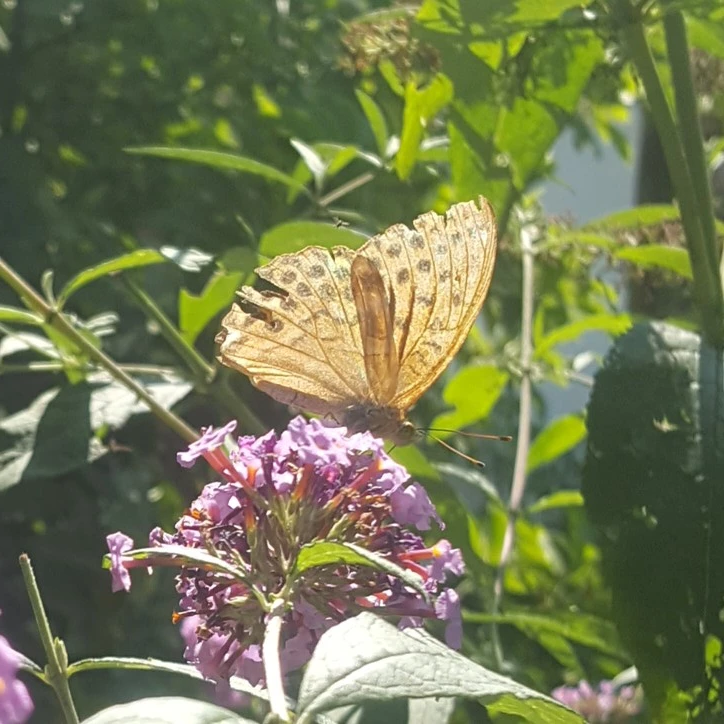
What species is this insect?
Argynnis paphia
